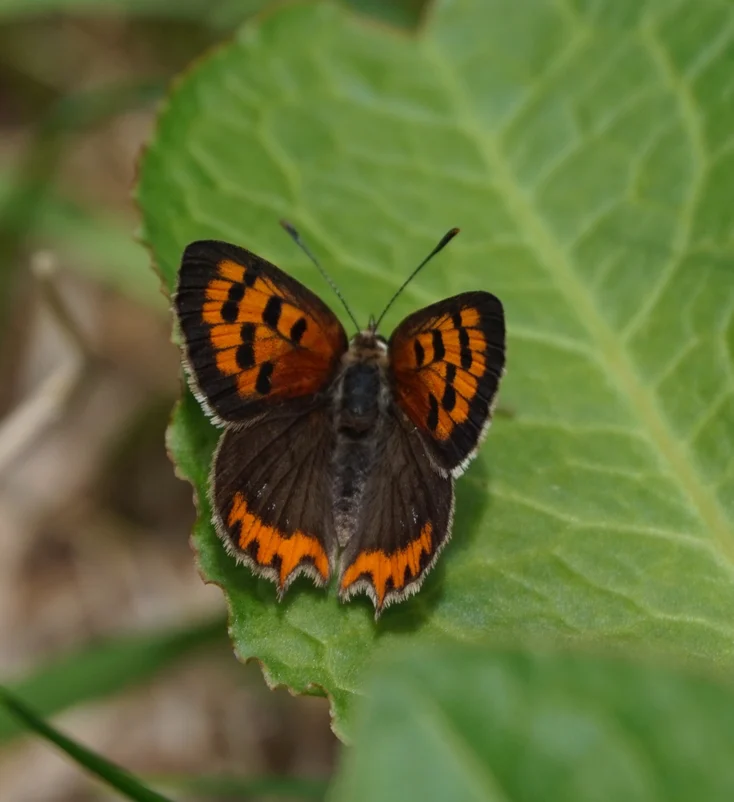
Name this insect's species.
Lycaena phlaeas
